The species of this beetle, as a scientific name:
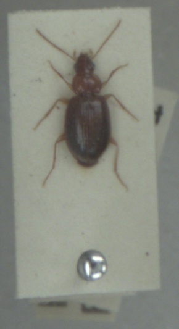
Ocys harpaloides
